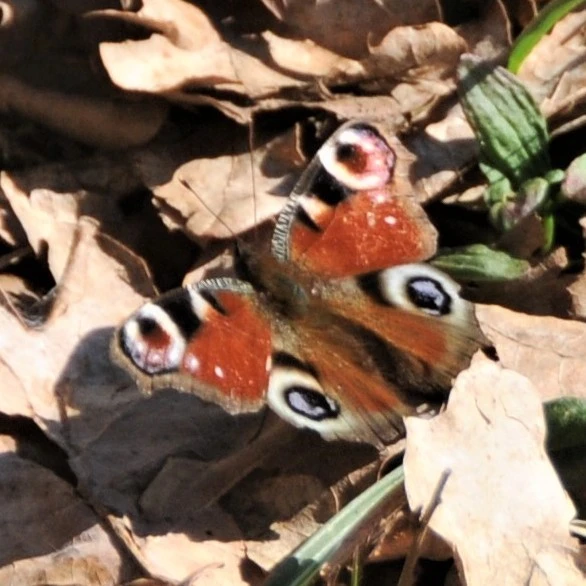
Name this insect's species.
Aglais io
